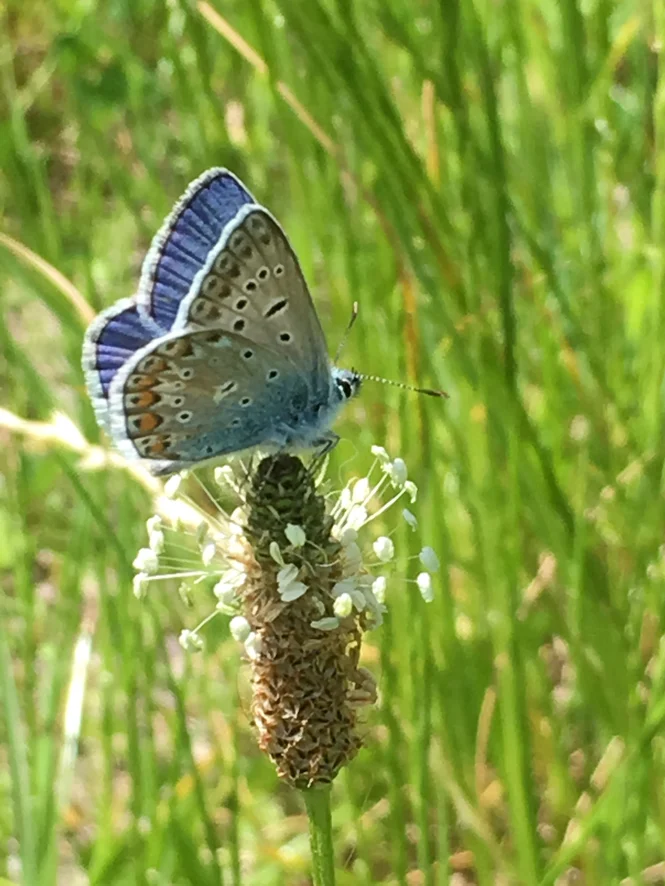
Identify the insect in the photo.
Polyommatus icarus
